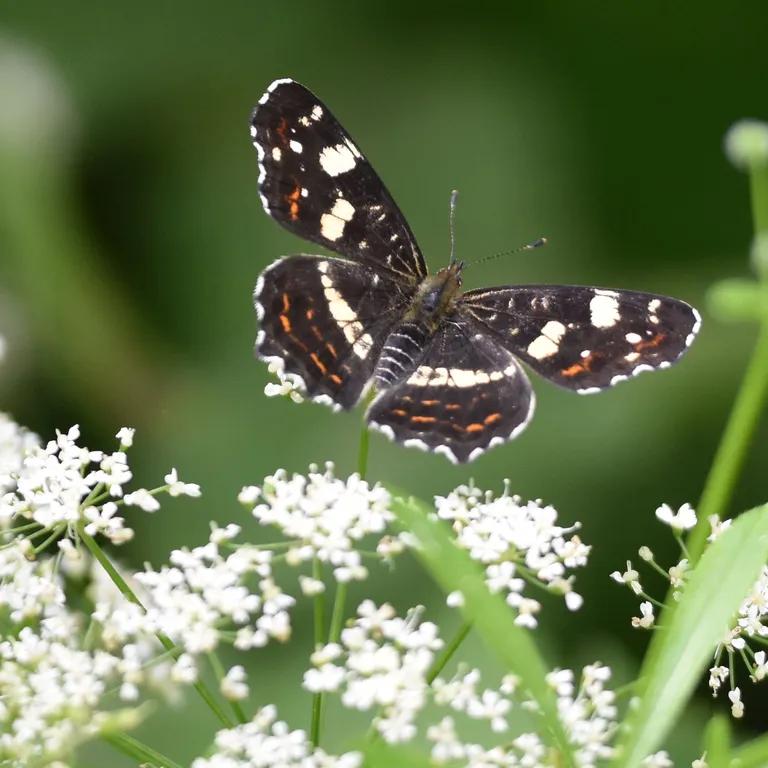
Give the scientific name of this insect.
Araschnia levana
